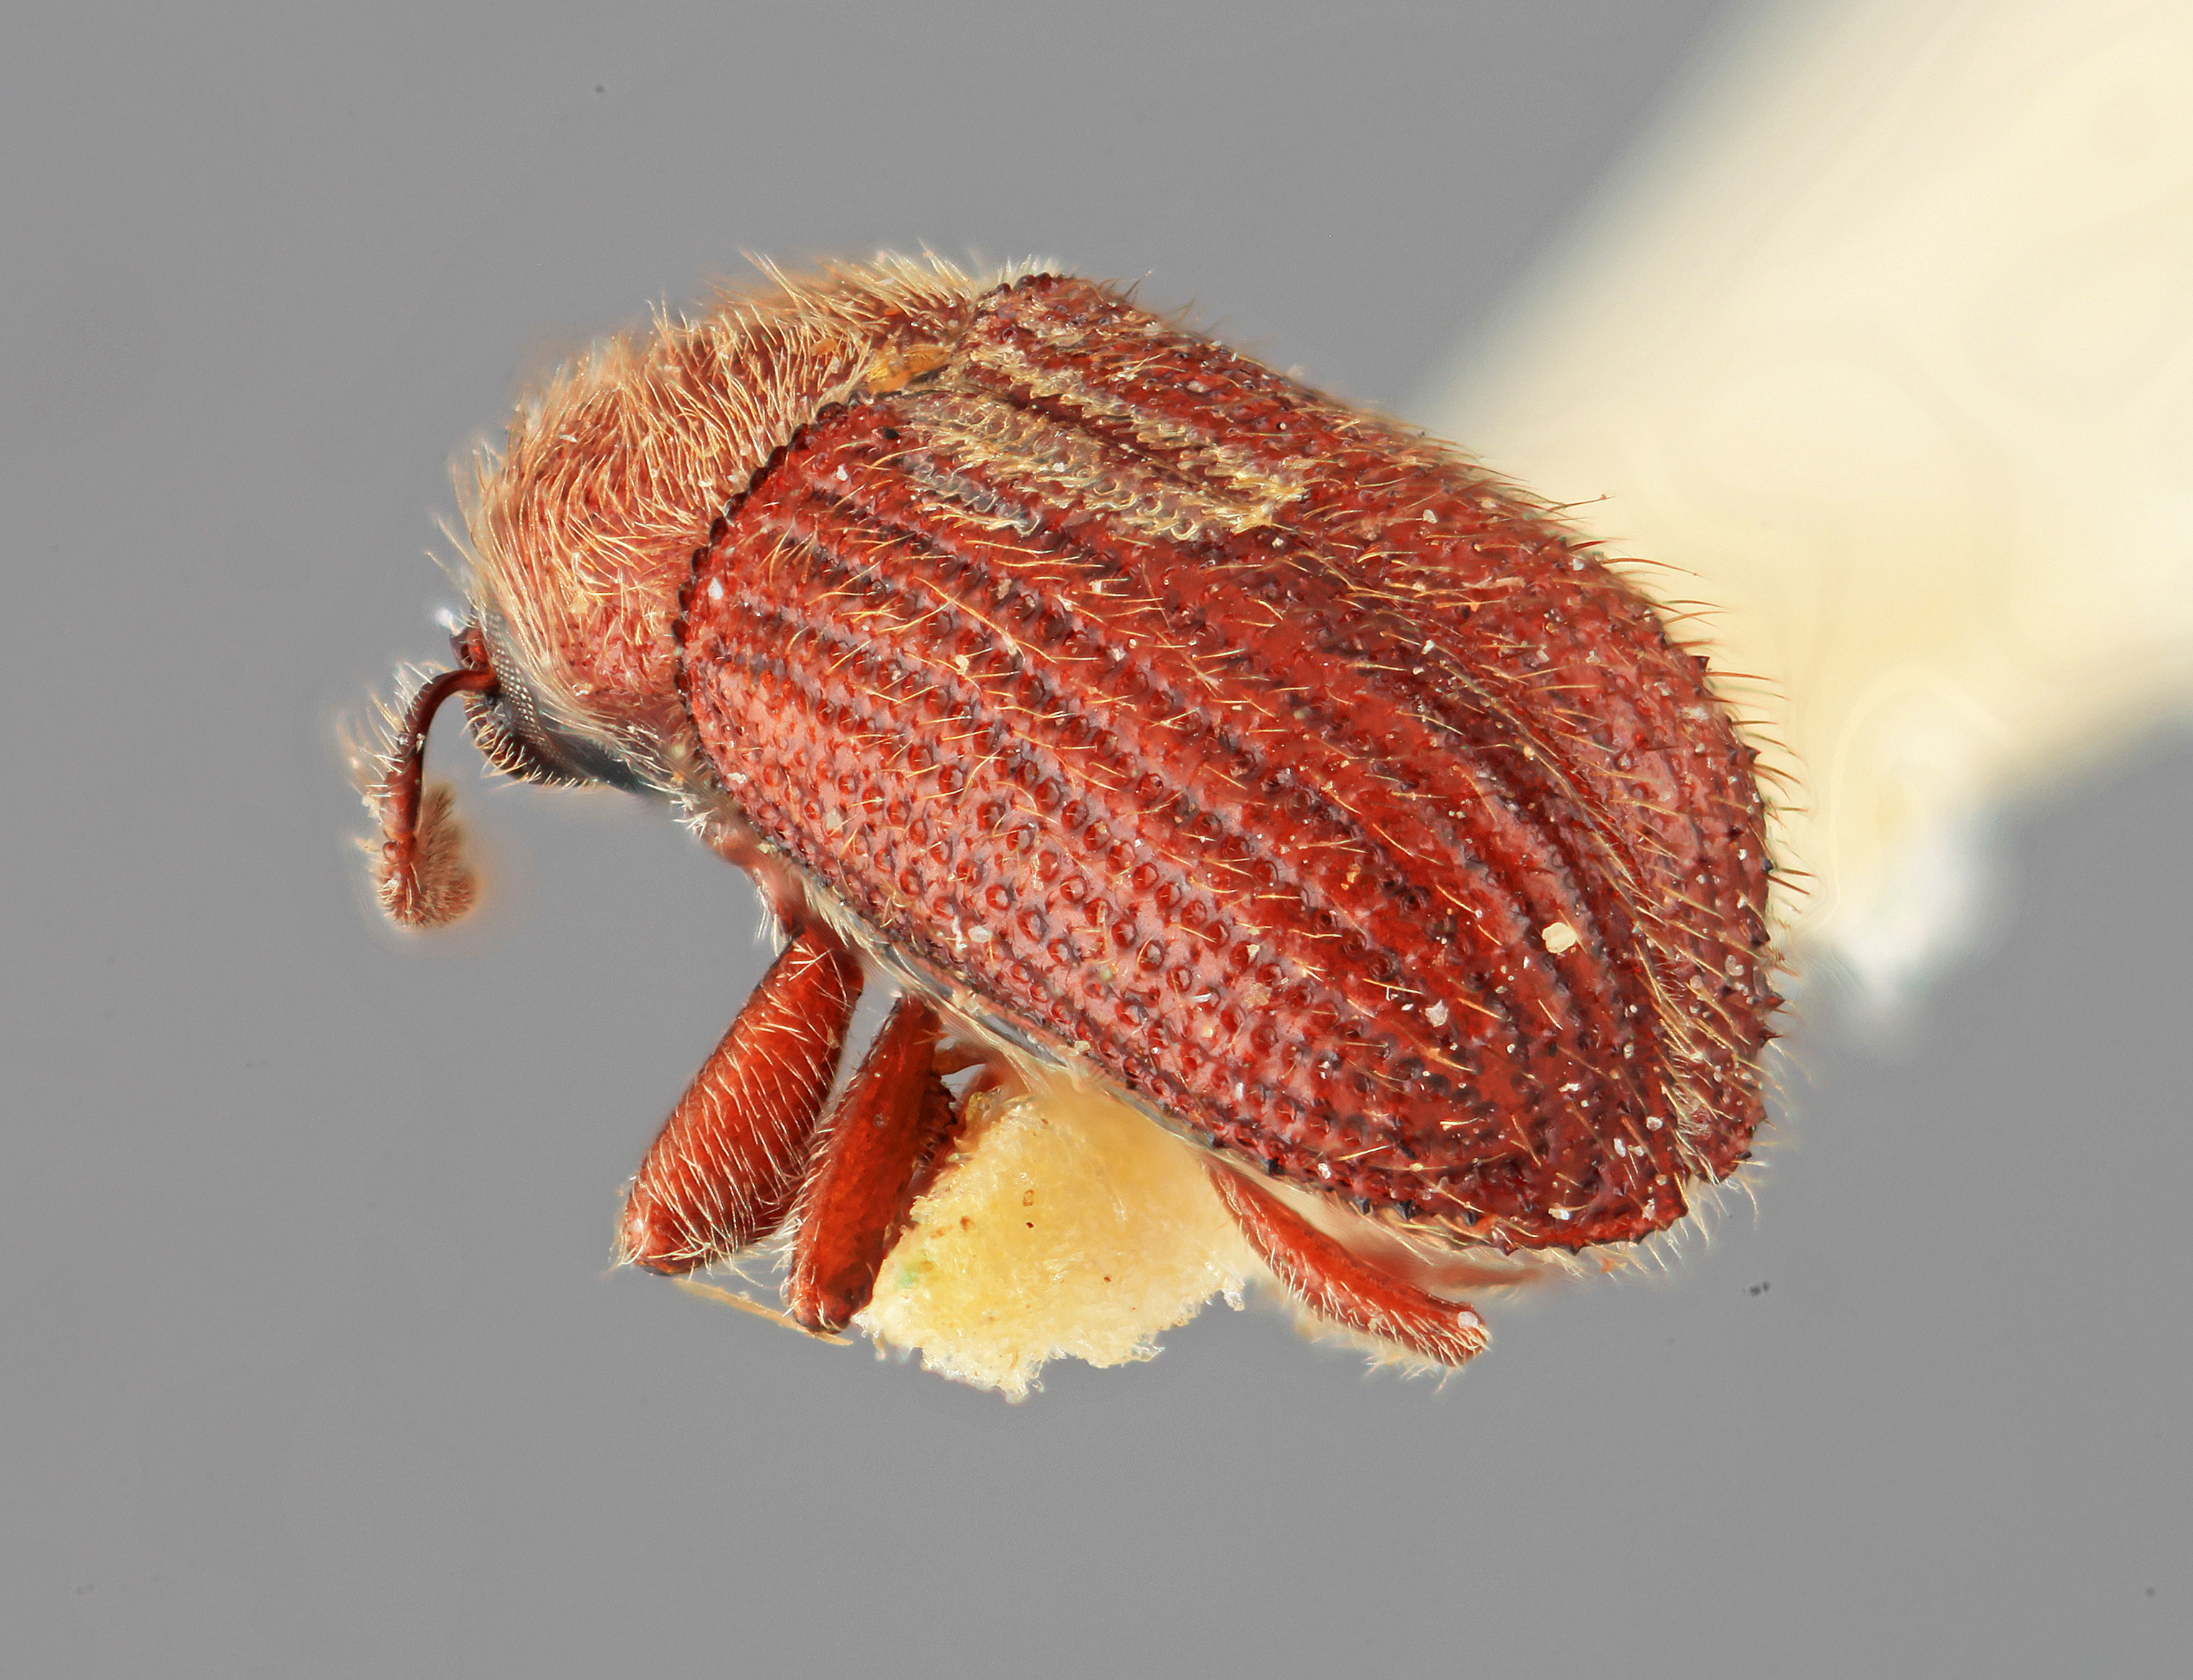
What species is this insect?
Phloeotribus pilifer
